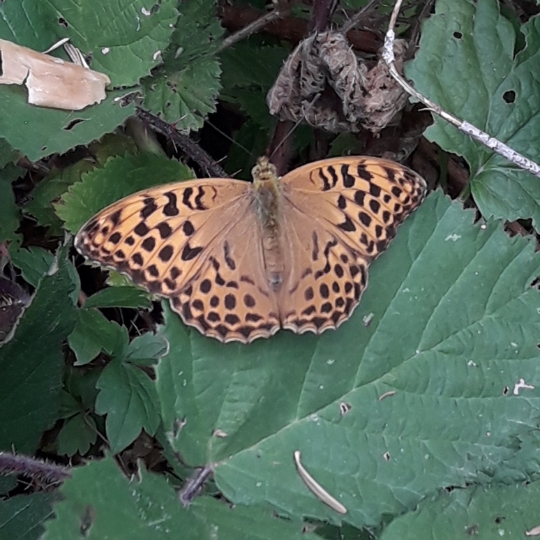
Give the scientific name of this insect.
Argynnis paphia
